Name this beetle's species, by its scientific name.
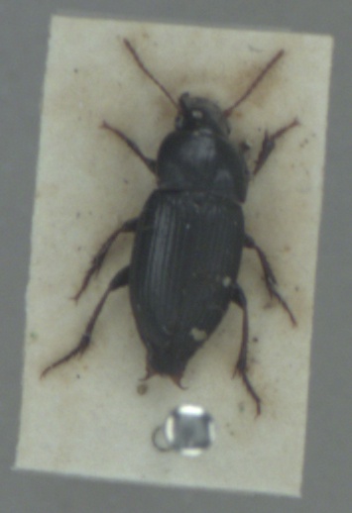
Harpalus anxius
